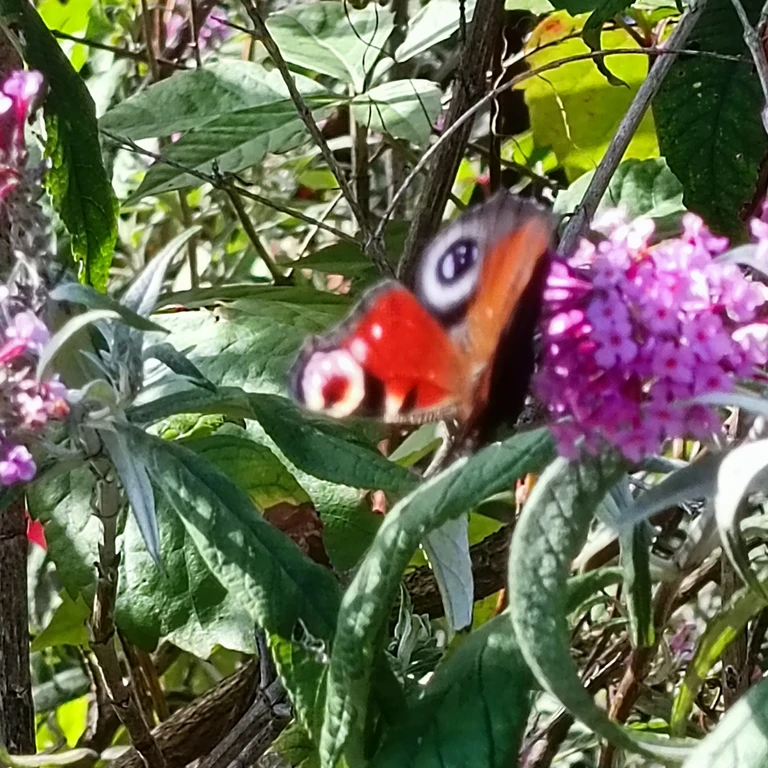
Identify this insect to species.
Aglais io
